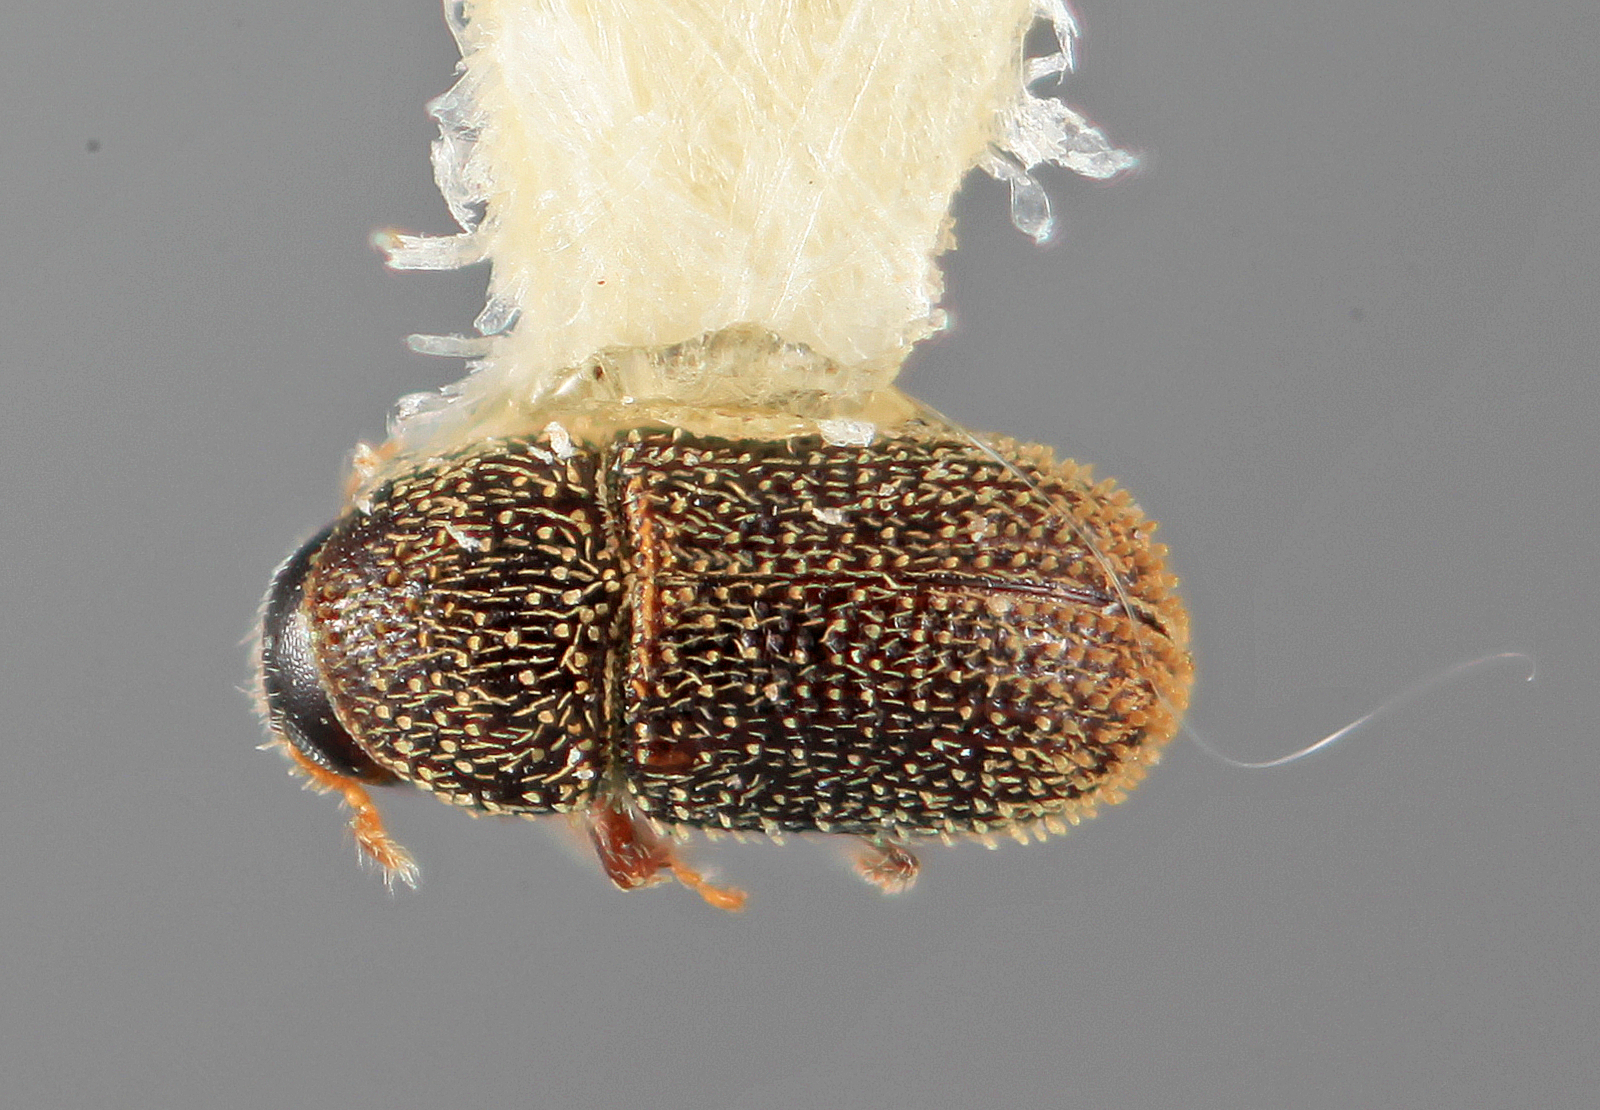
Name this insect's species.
Liparthrum pruni
